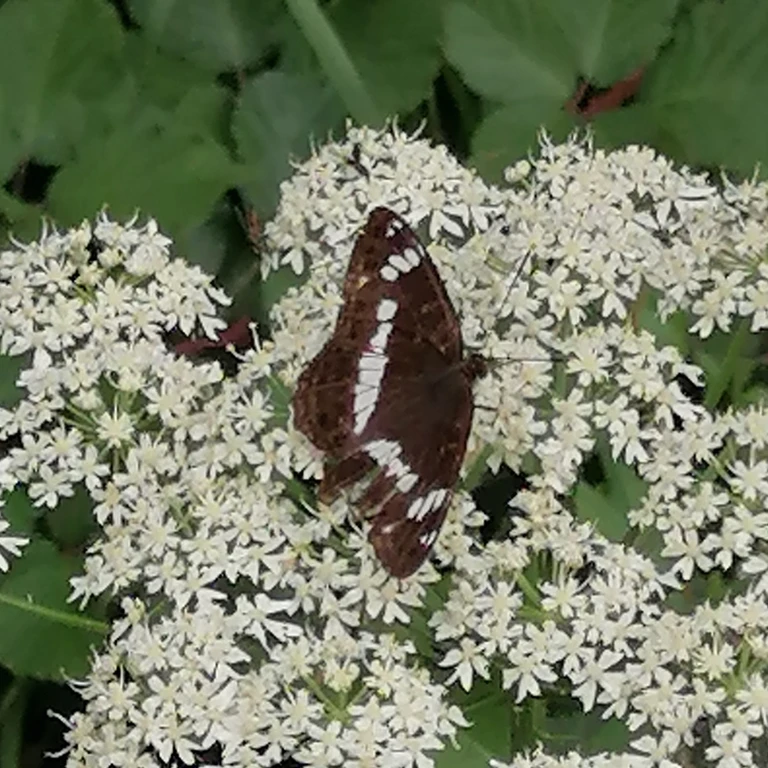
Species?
Limenitis camilla (also Ladoga camilla)
